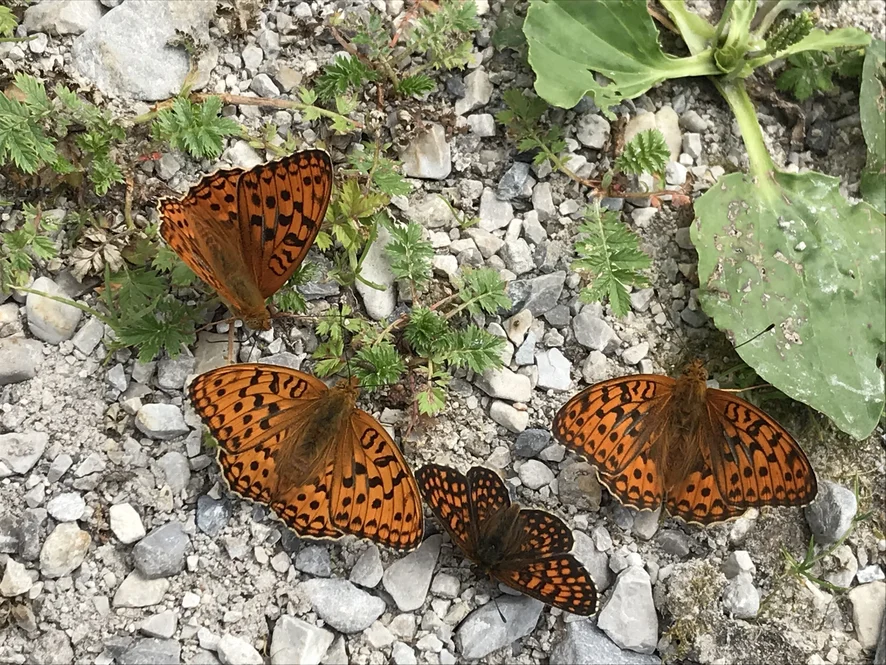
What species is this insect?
Fabriciana adippe
